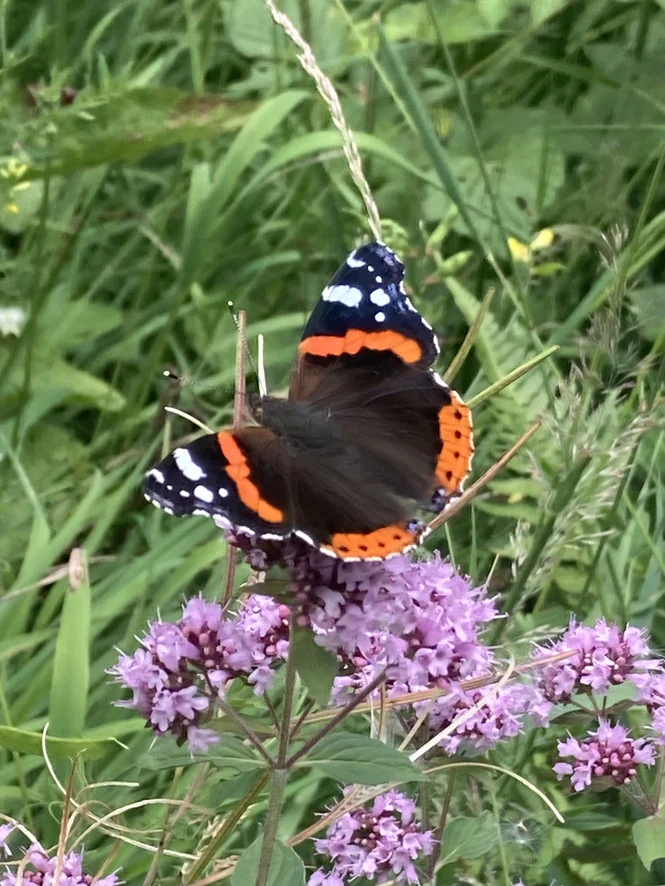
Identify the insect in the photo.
Vanessa atalanta
